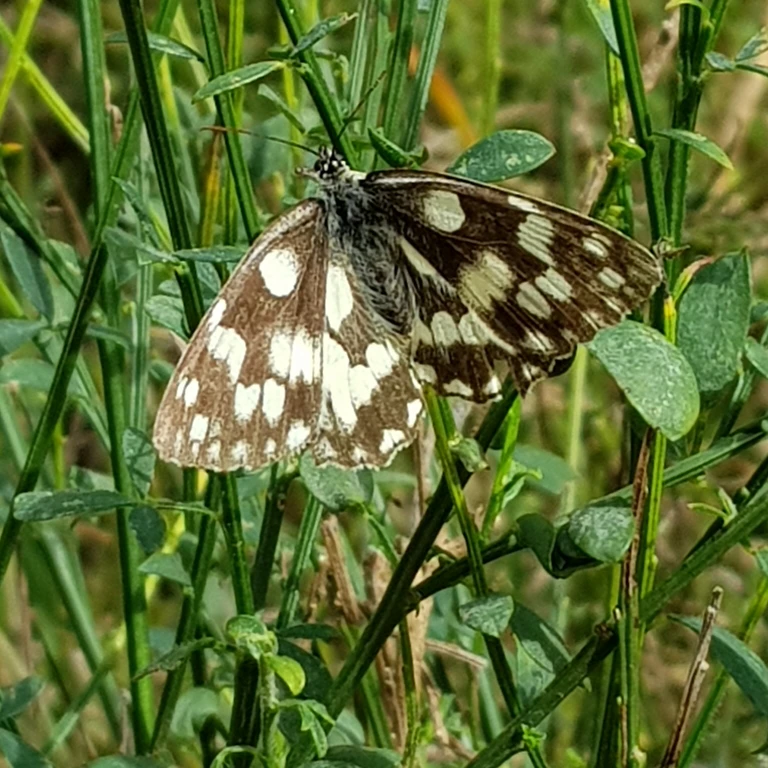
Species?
Melanargia galathea
